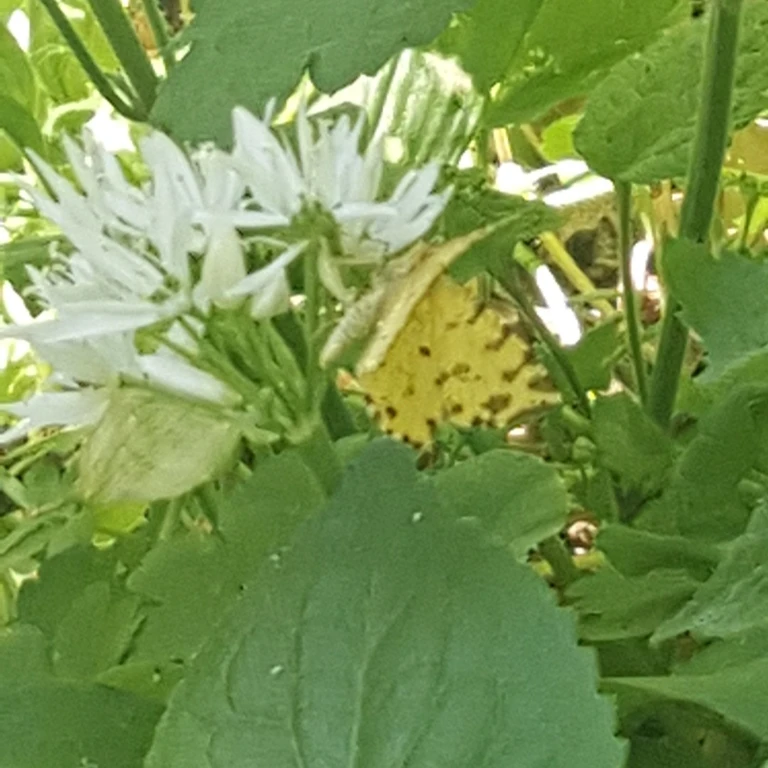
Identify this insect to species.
Pseudopanthera macularia
